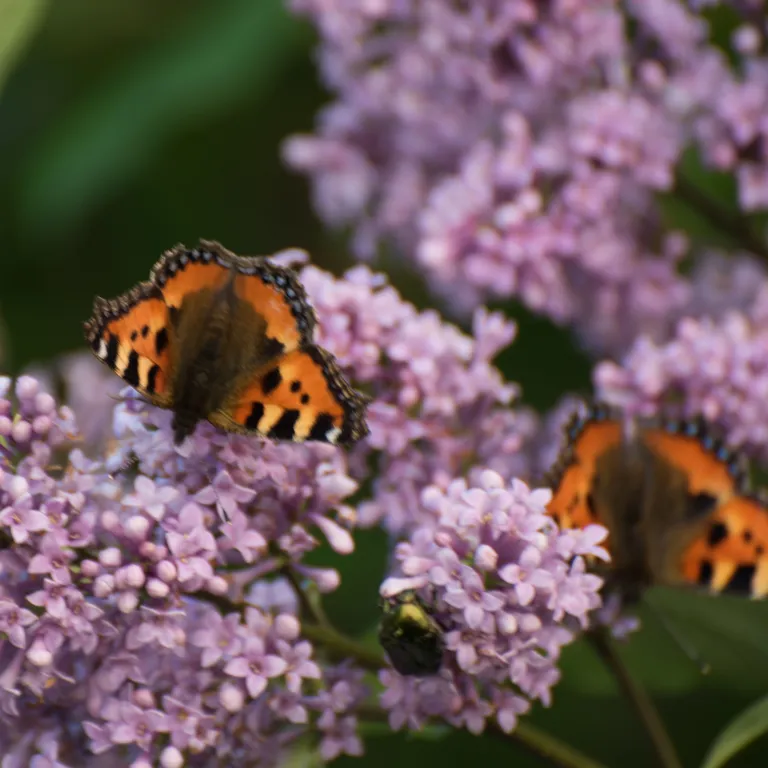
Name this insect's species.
Aglais urticae
